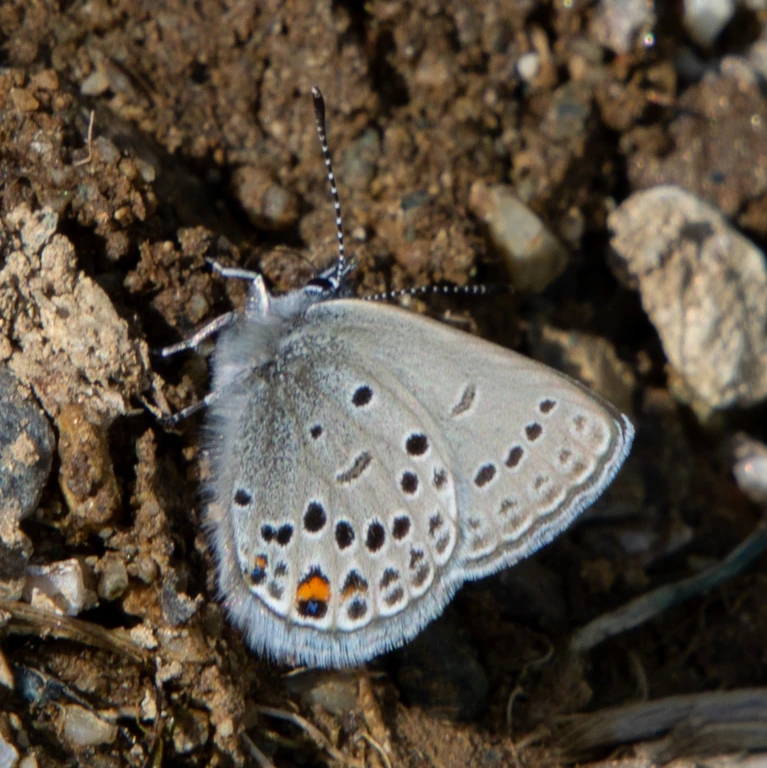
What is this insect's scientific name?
Agriades optilete (also Vacciniina optilete)
